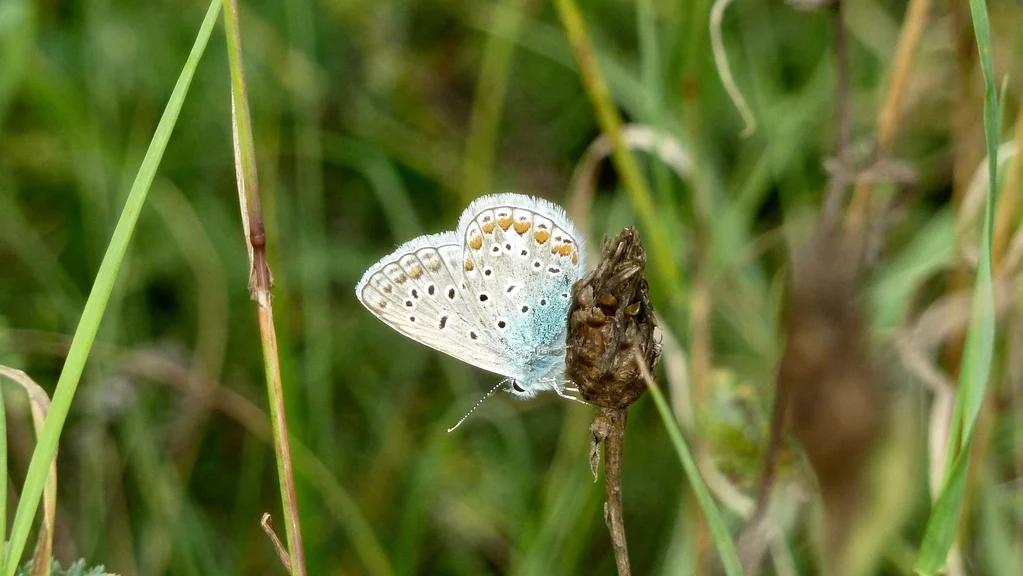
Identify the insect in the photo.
Polyommatus icarus
